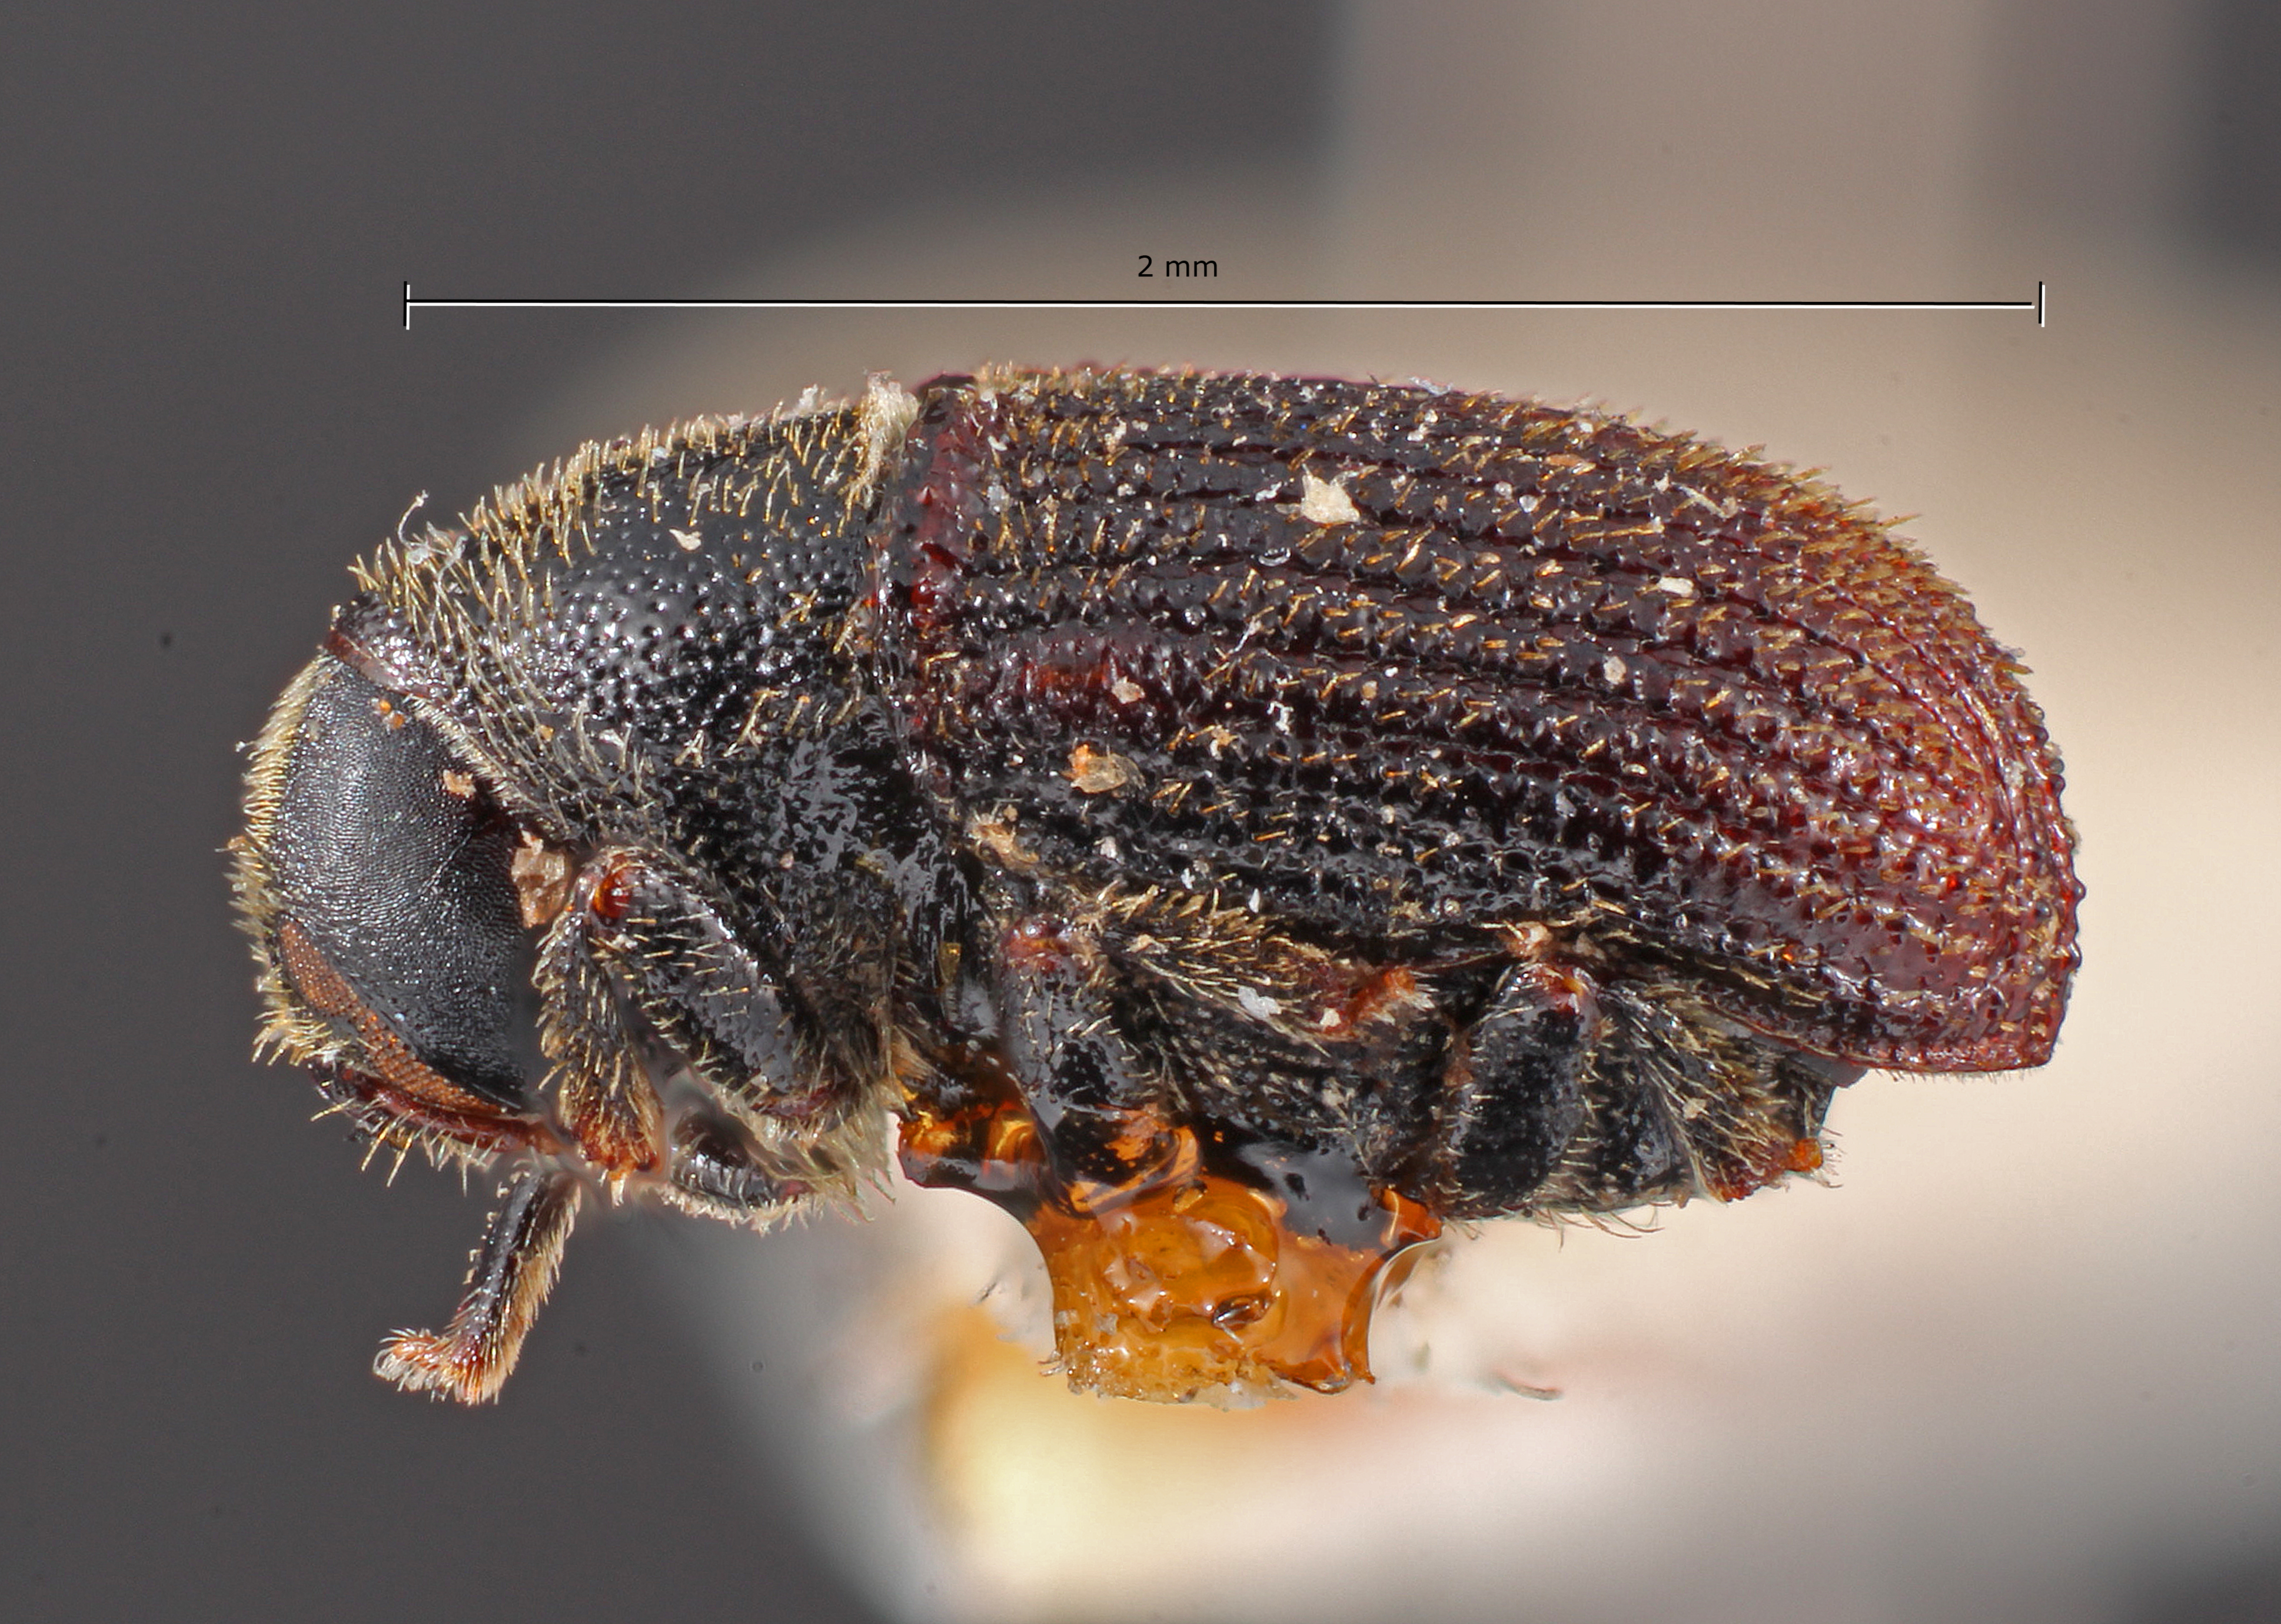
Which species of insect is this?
Phloeosinus tacubayae
